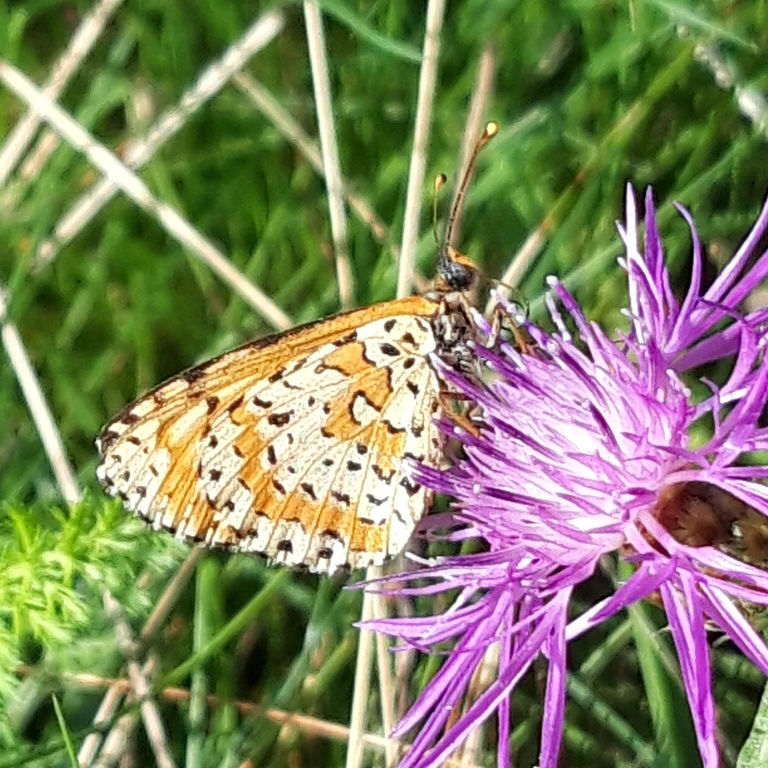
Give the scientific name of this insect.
Melitaea didyma
